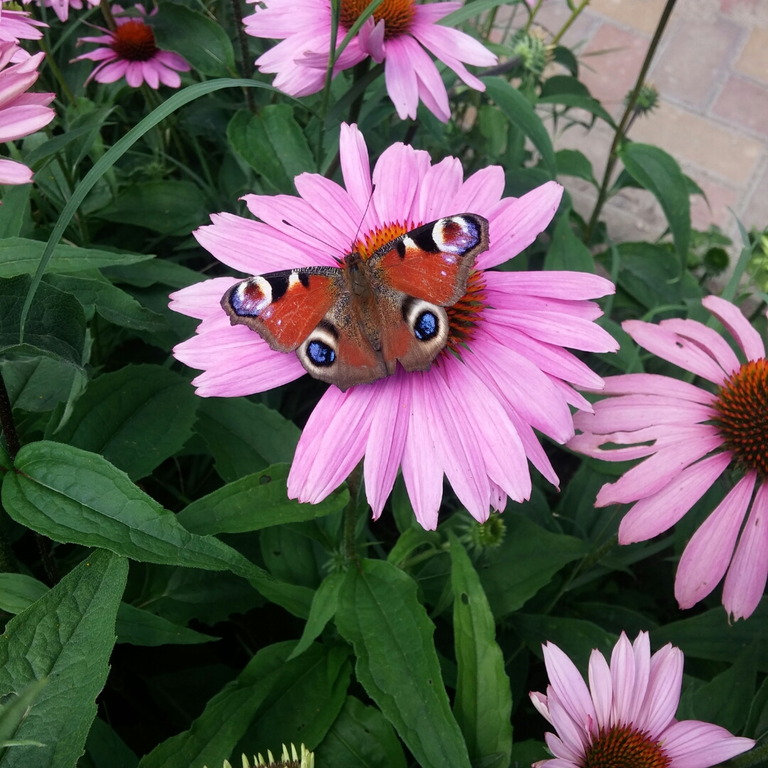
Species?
Aglais io
